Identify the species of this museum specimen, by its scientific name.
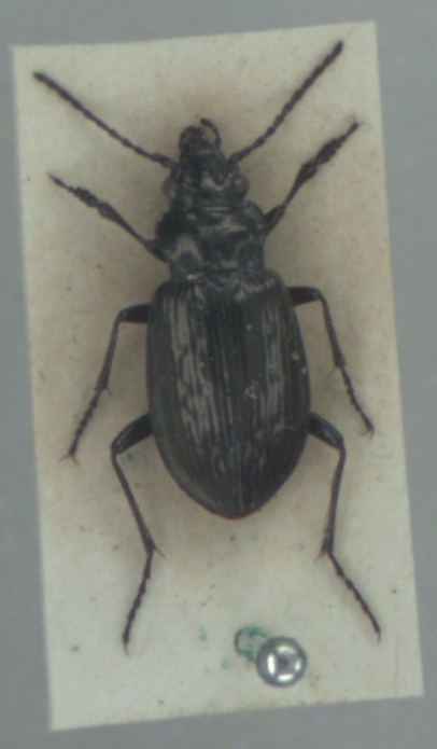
Pelophila borealis
